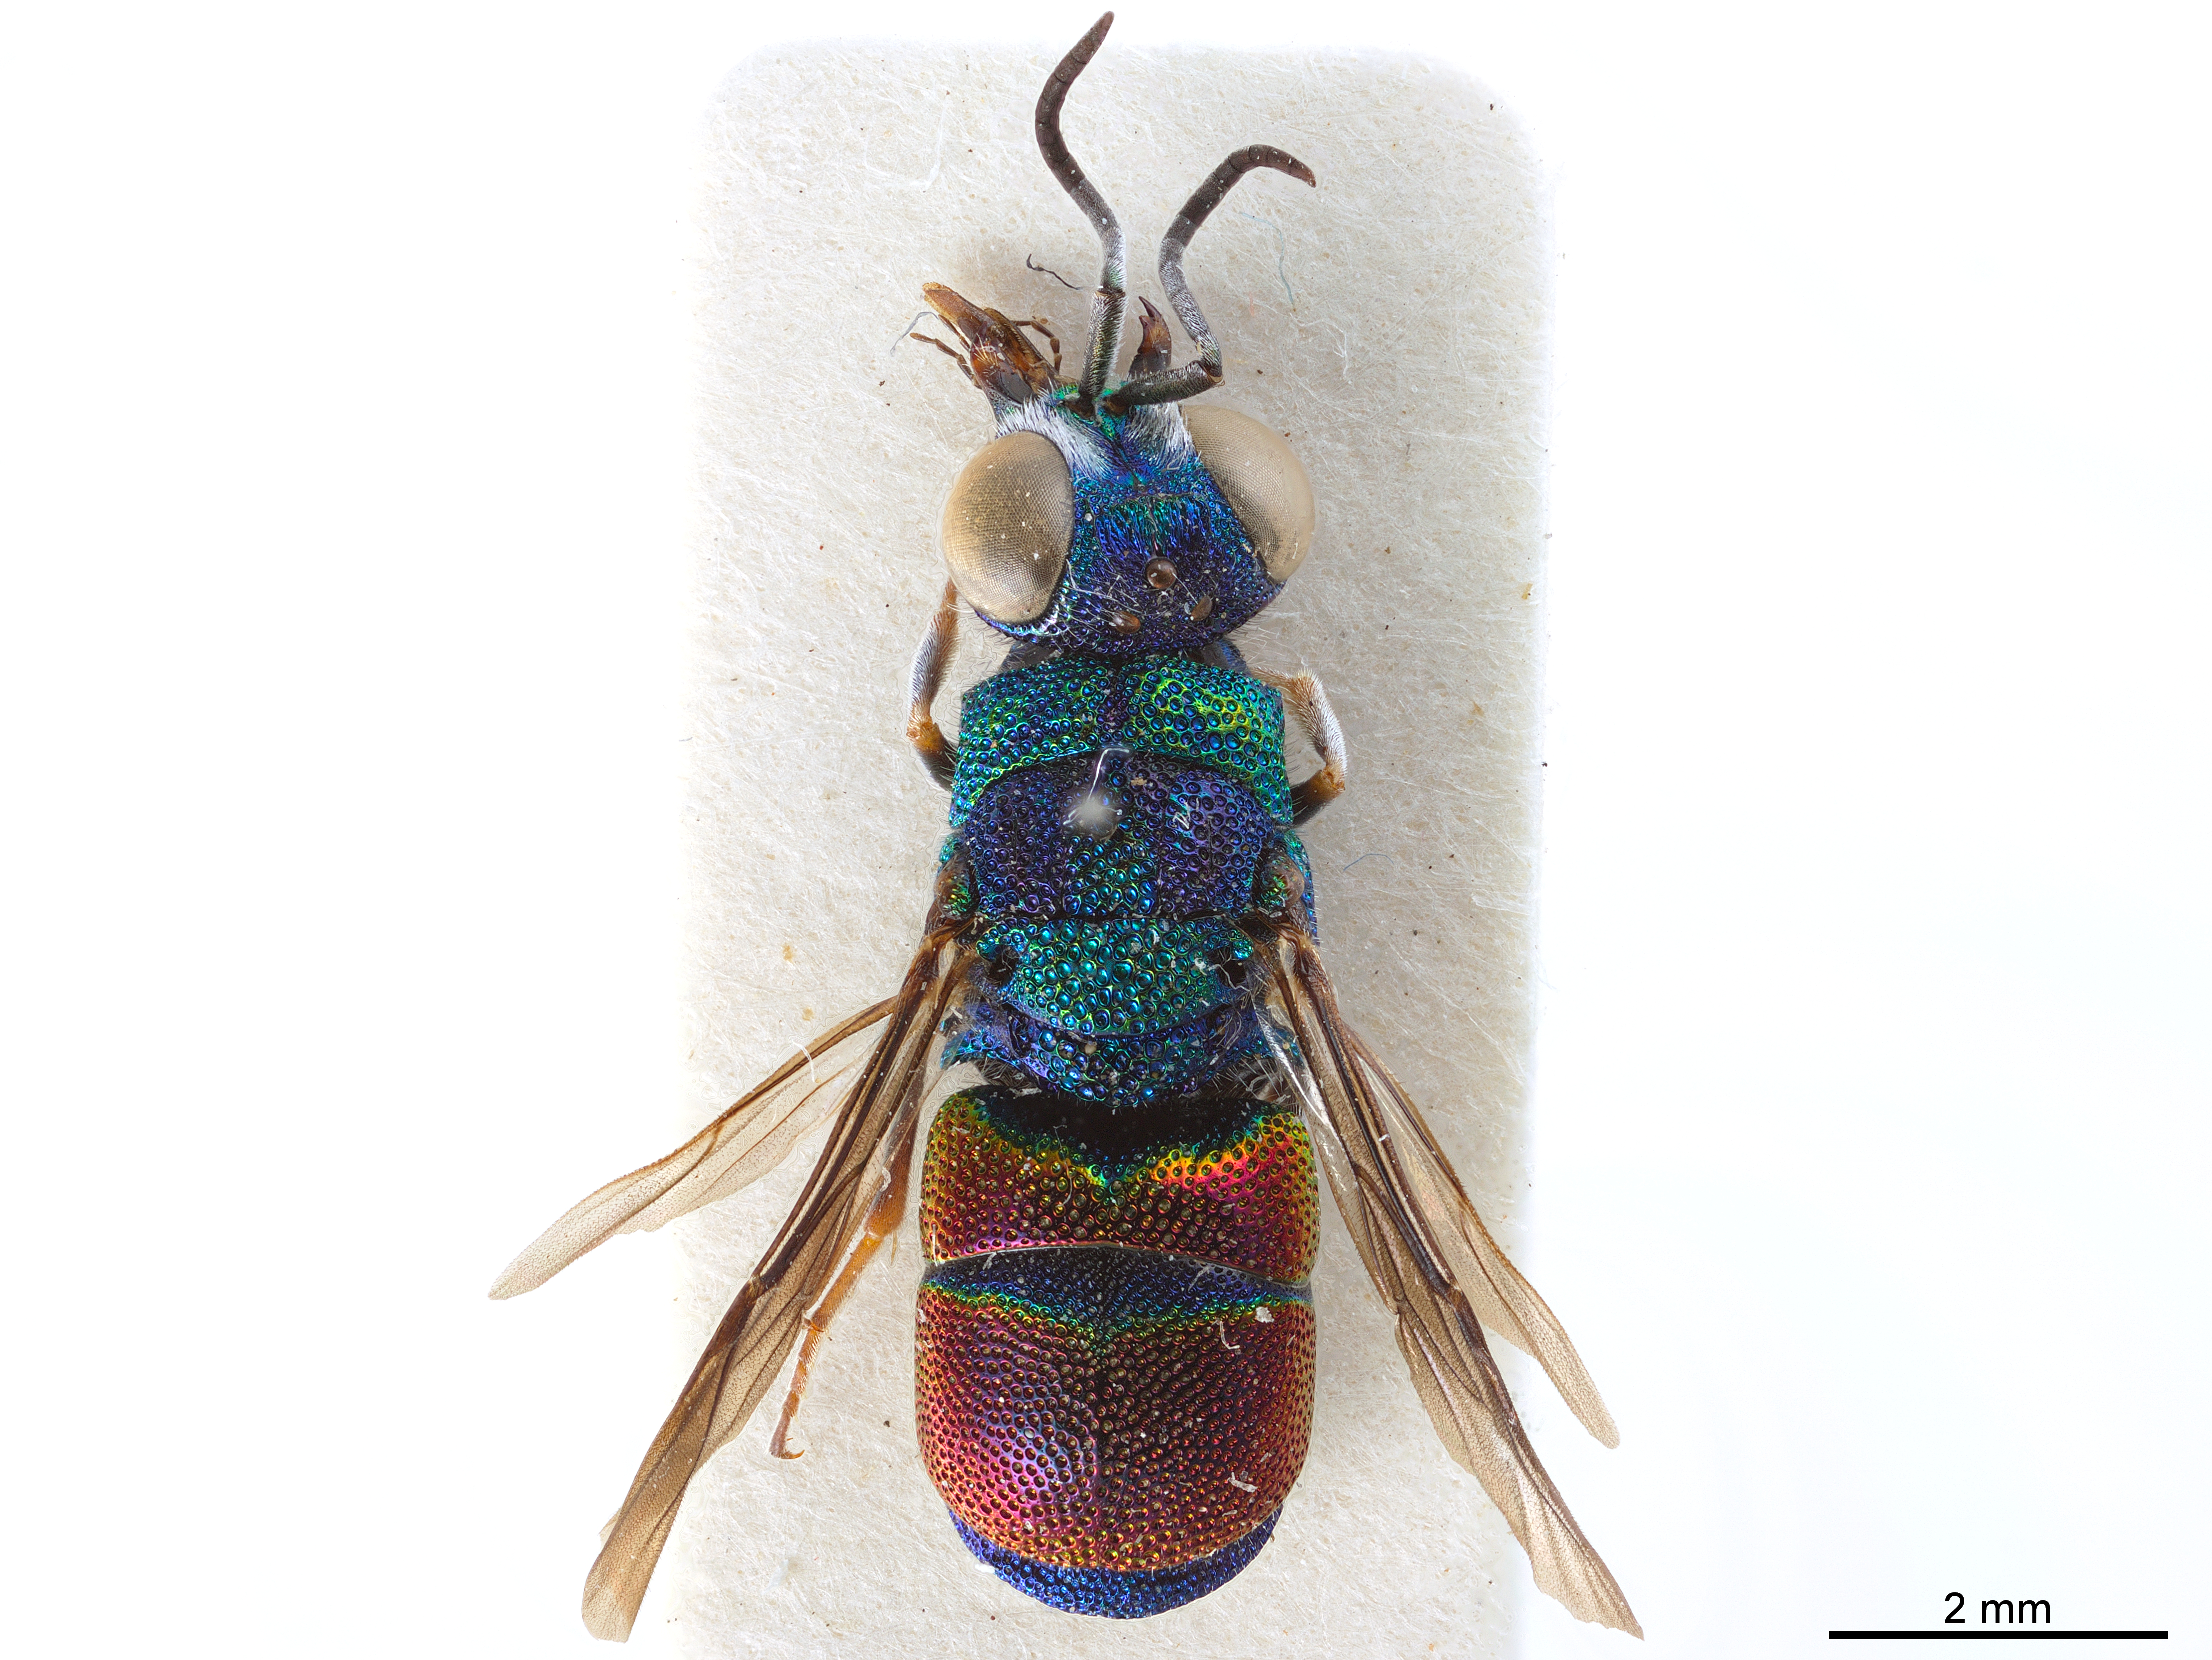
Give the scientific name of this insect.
Brugmoia limbata
